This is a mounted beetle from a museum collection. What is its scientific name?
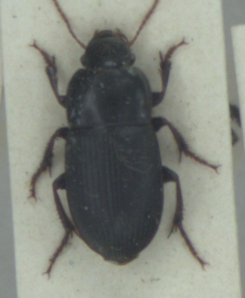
Harpalus tardus
